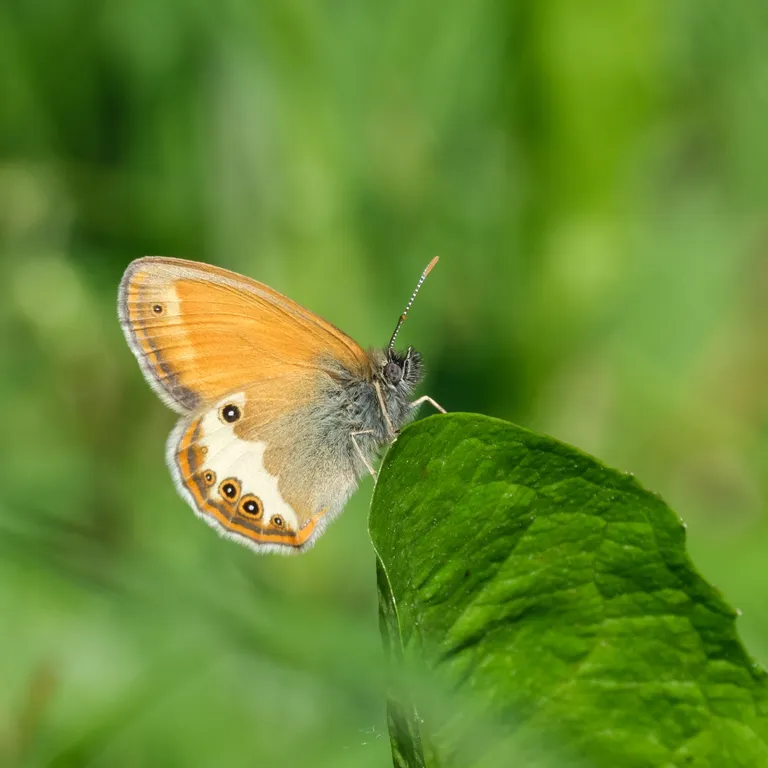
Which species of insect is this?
Coenonympha arcania
